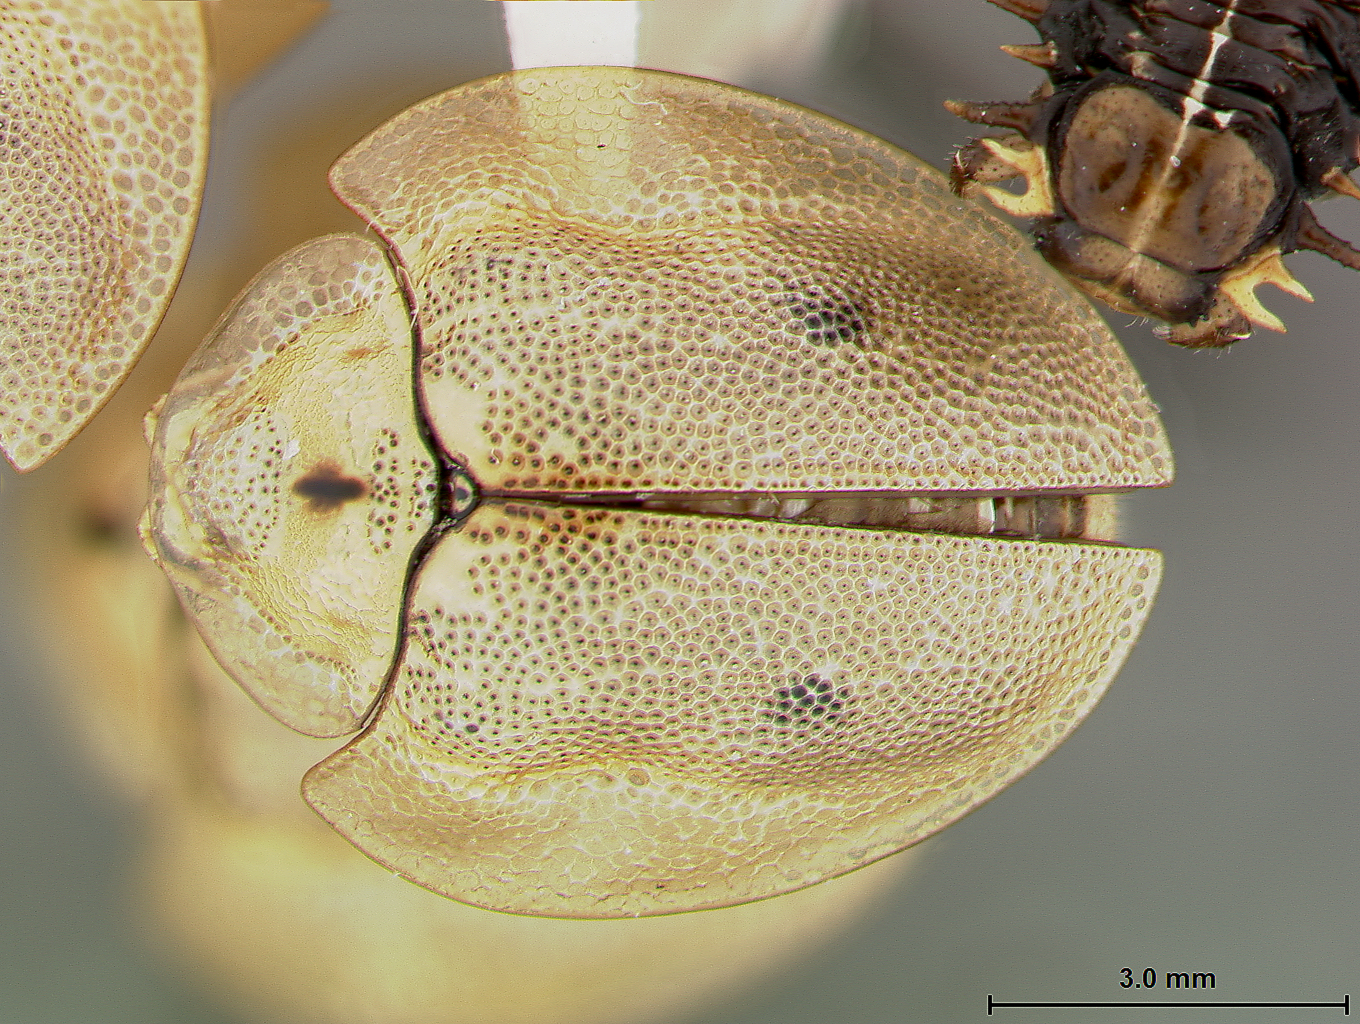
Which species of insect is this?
Eurypepla calochroma
